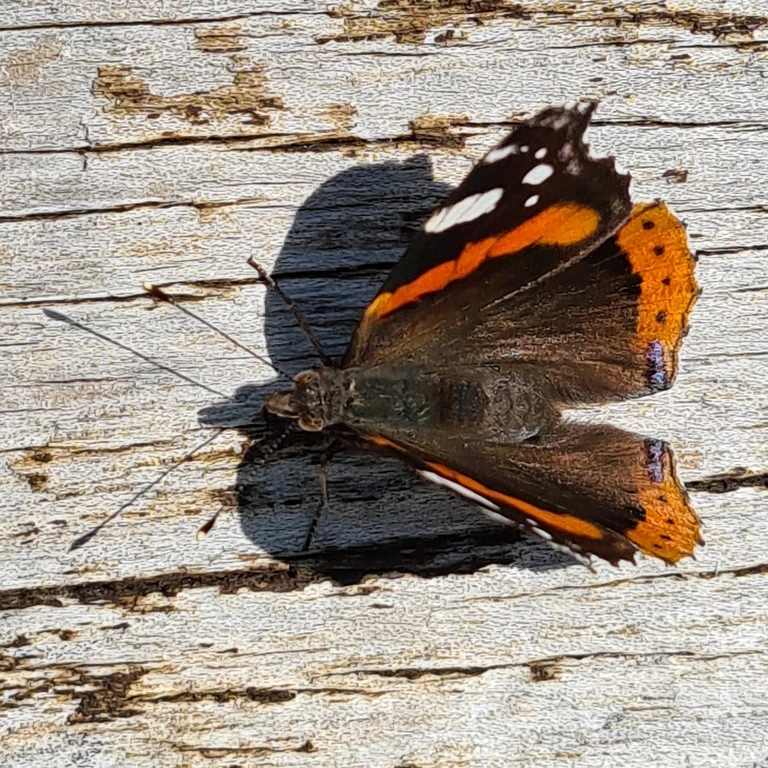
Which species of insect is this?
Vanessa atalanta
